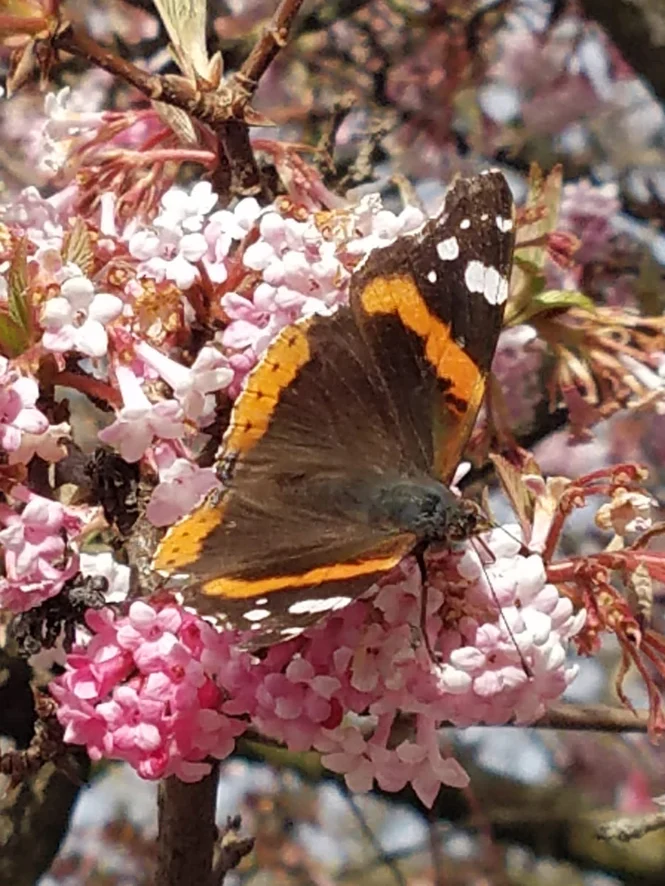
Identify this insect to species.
Vanessa atalanta
